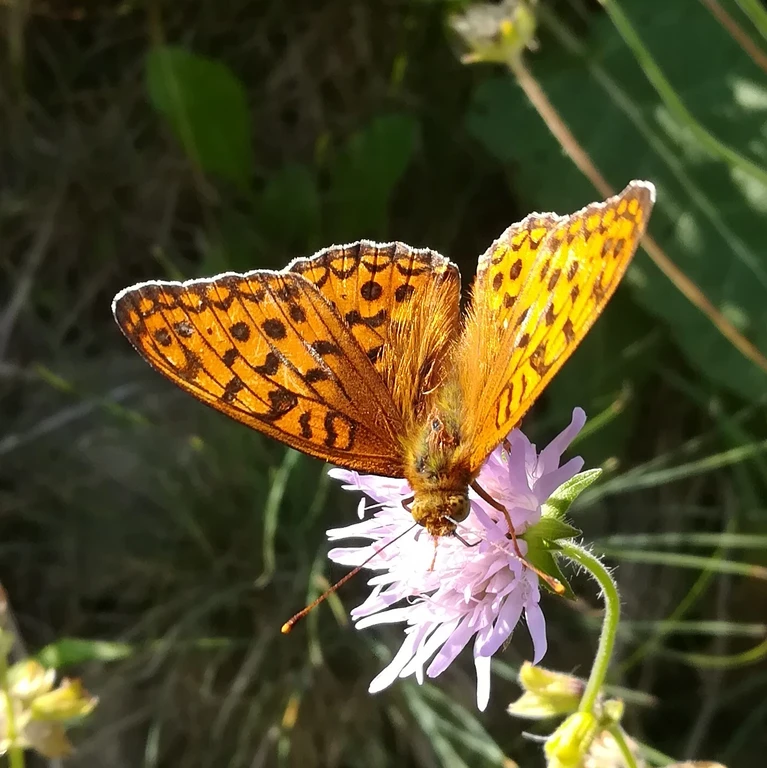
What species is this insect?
Fabriciana adippe
